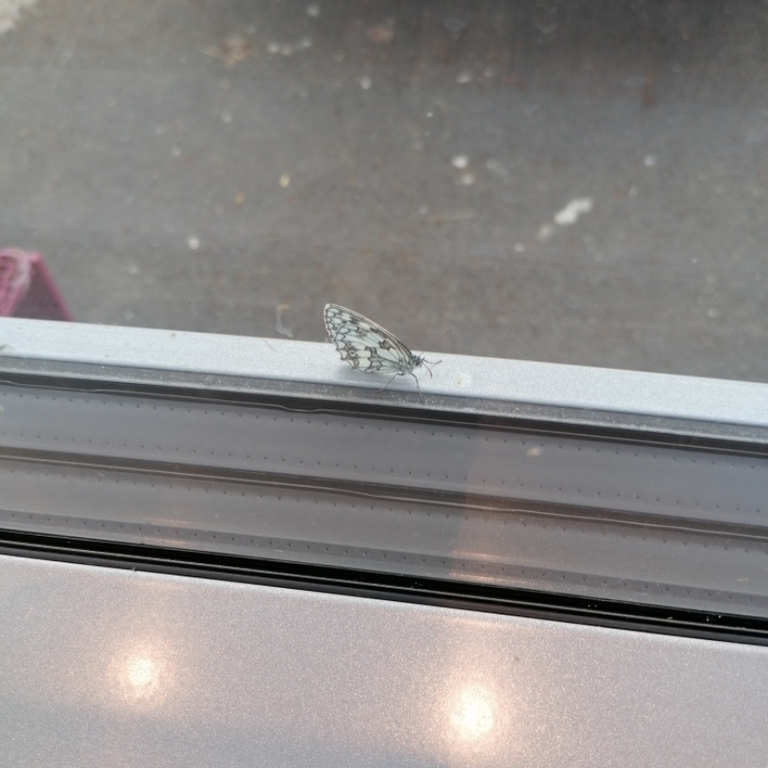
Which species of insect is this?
Melanargia galathea
